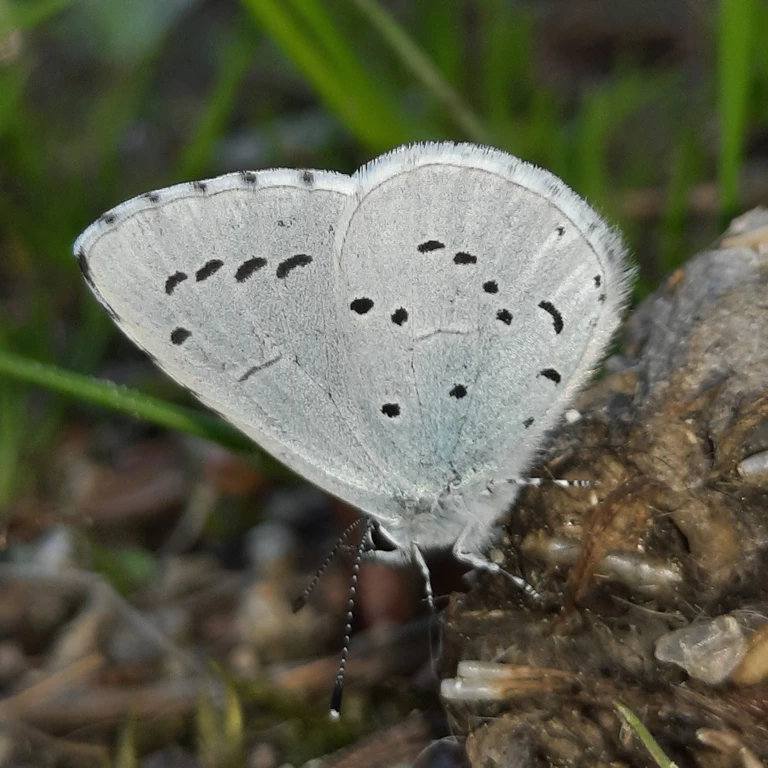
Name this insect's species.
Celastrina argiolus
